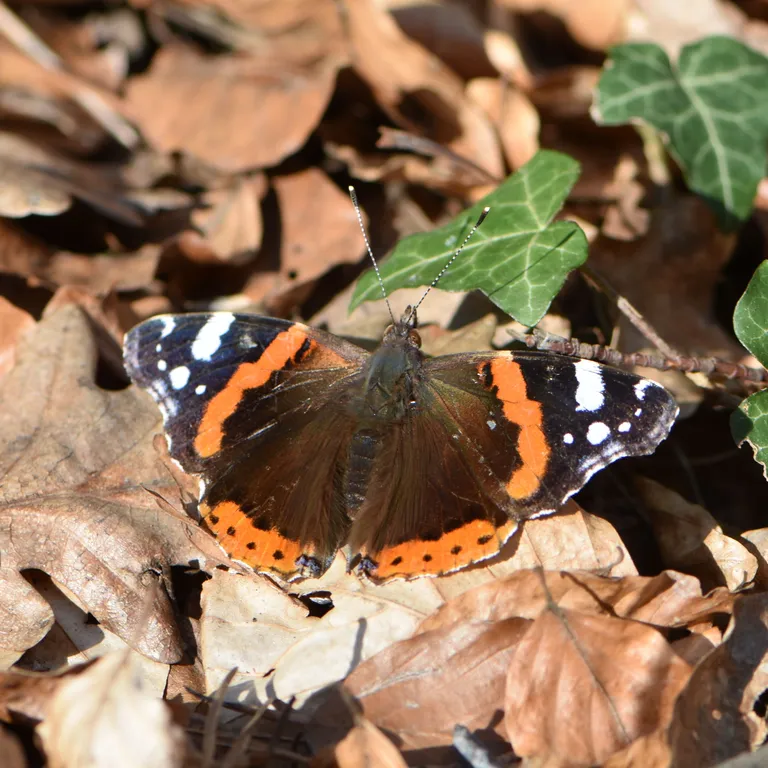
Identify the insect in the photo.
Vanessa atalanta
